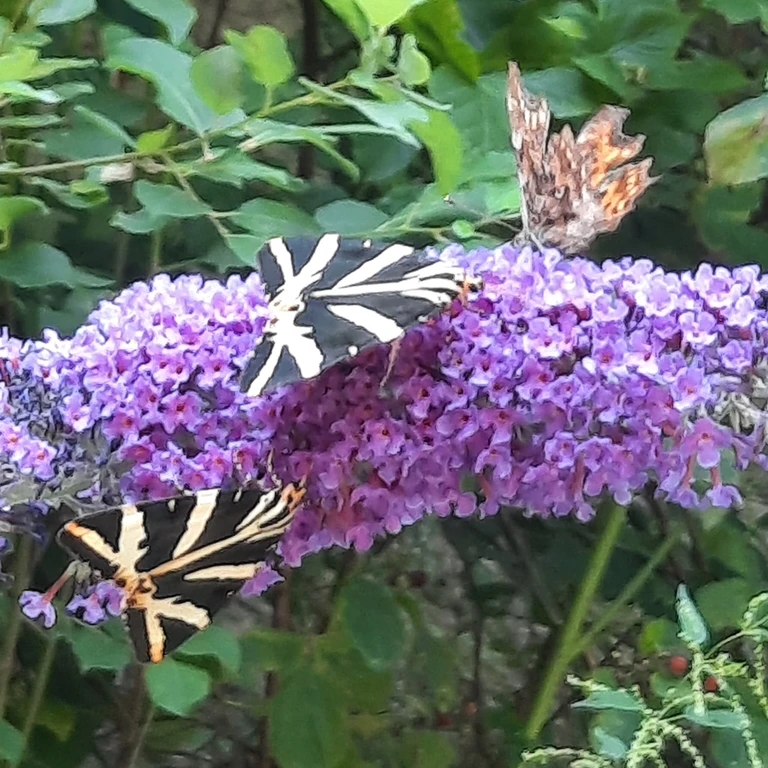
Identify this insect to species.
Euplagia quadripunctaria
